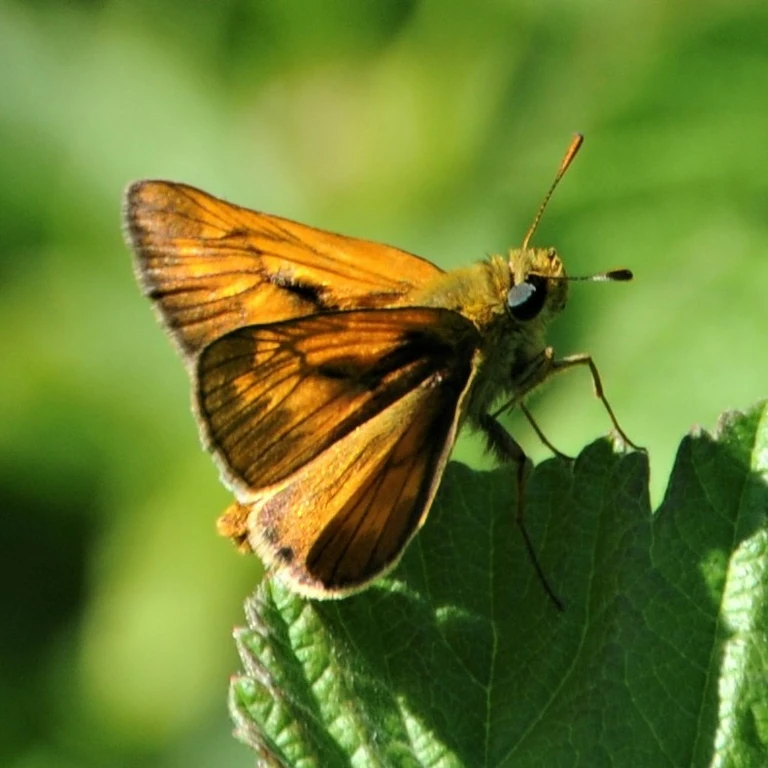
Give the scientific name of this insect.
Ochlodes sylvanus (also Ochlodes venata)
